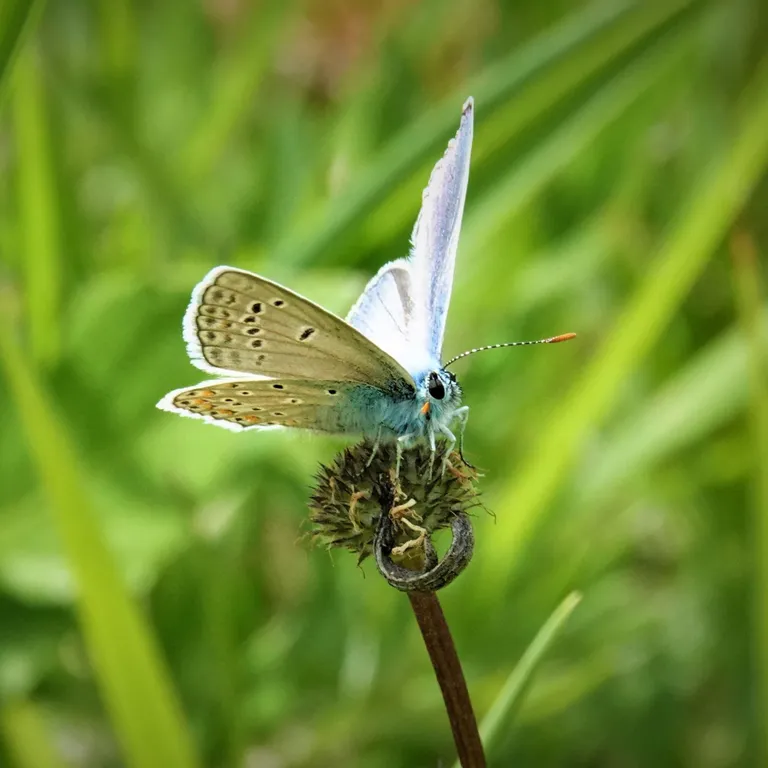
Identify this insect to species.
Polyommatus thersites
